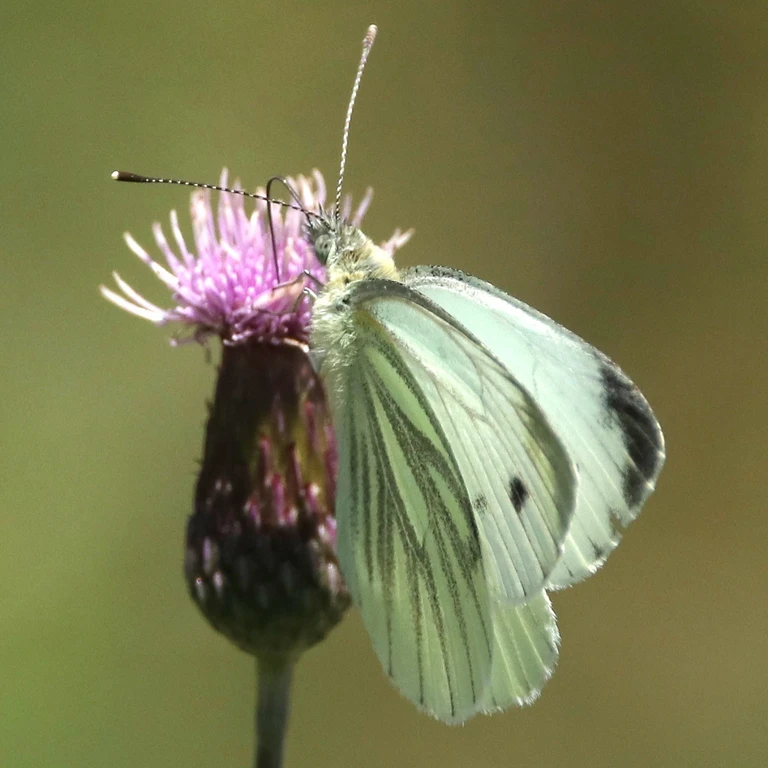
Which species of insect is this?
Pieris napi
